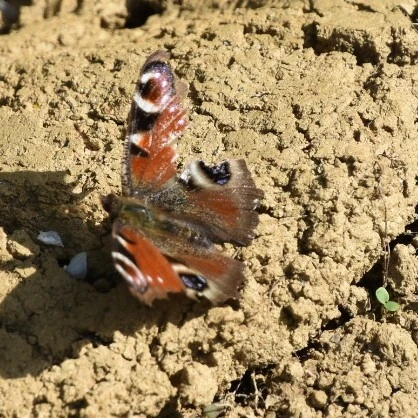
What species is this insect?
Aglais io
